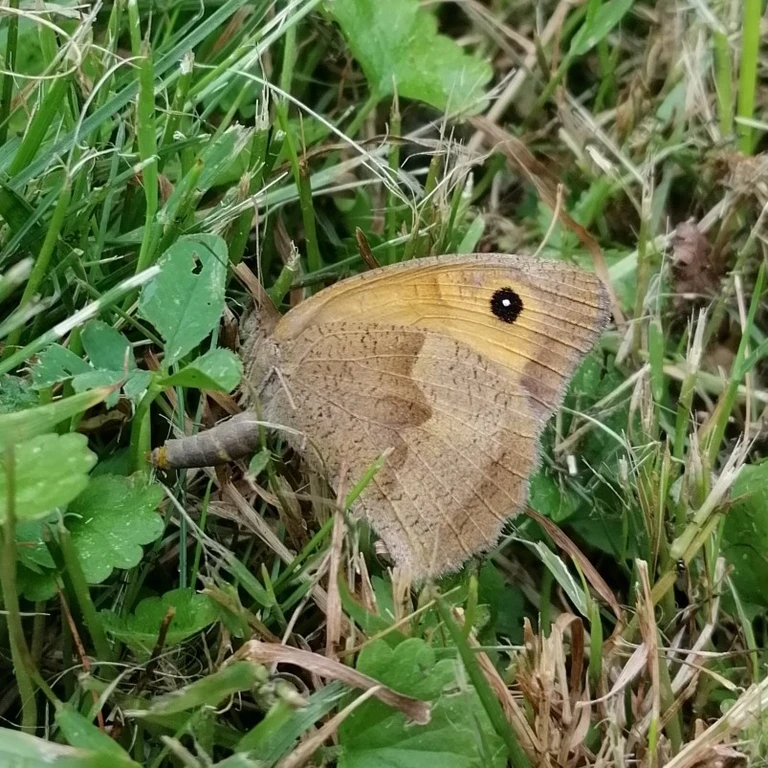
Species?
Maniola jurtina
